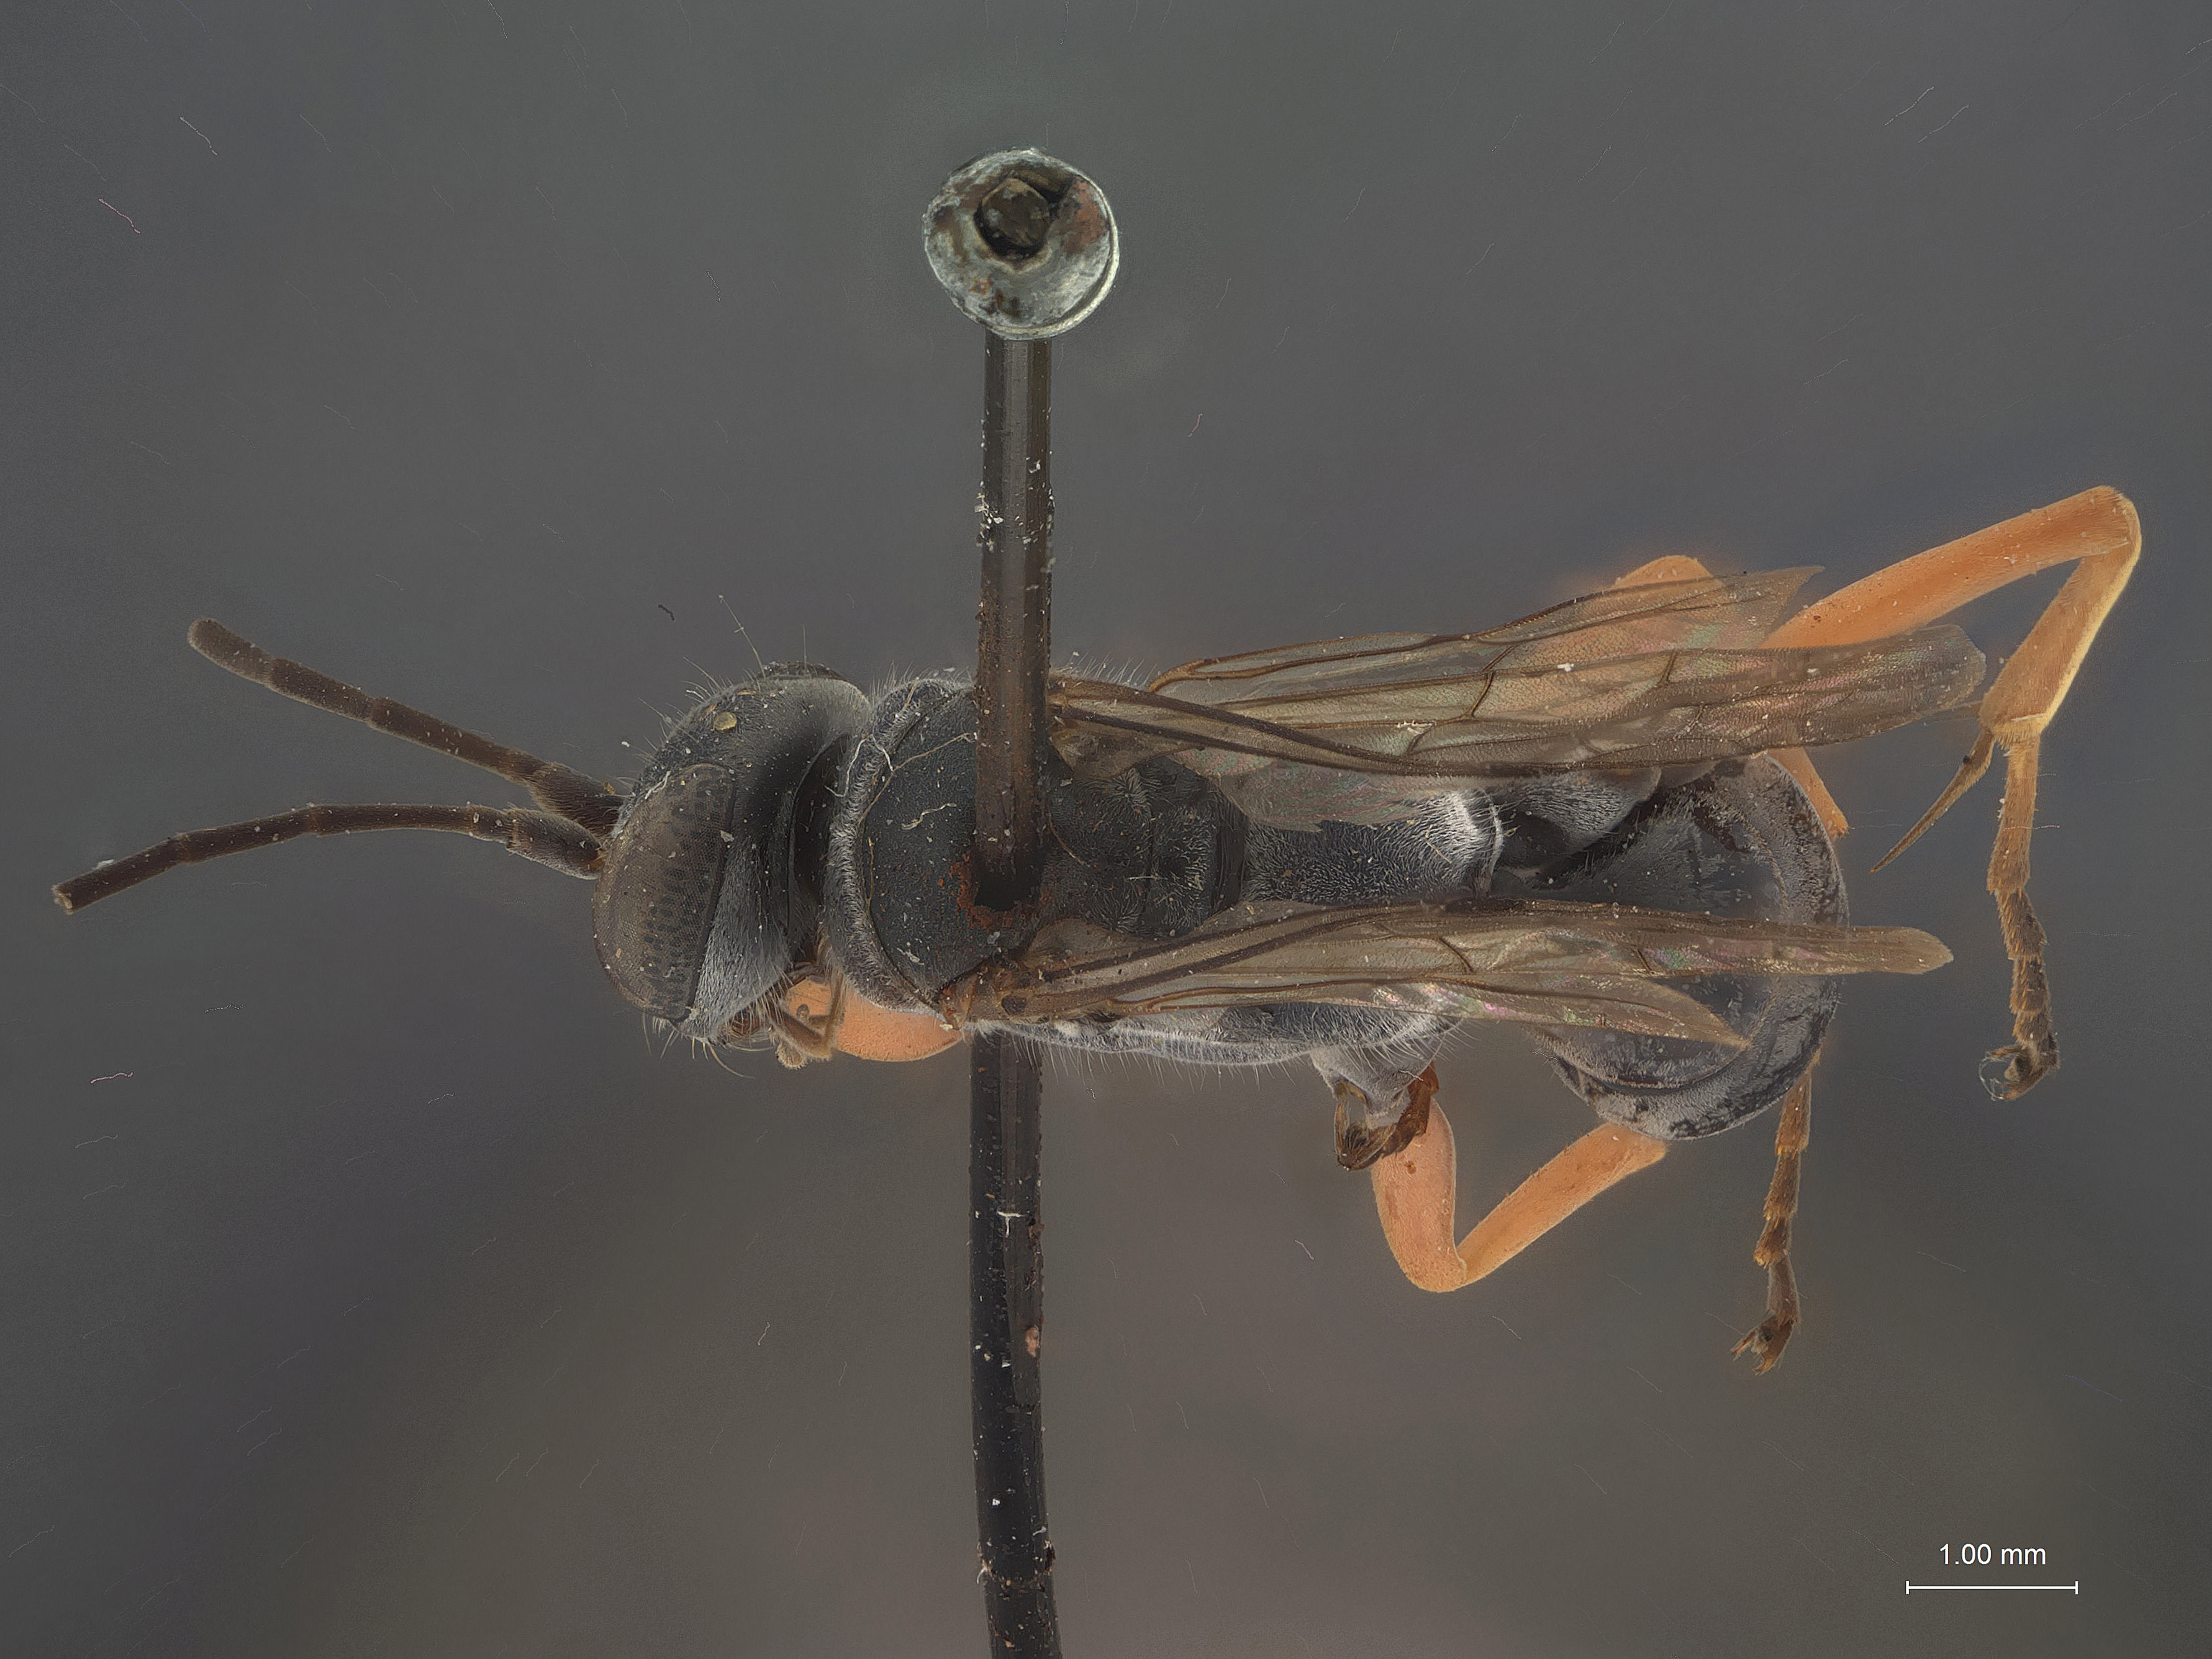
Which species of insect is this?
Auplopus fulgidus
